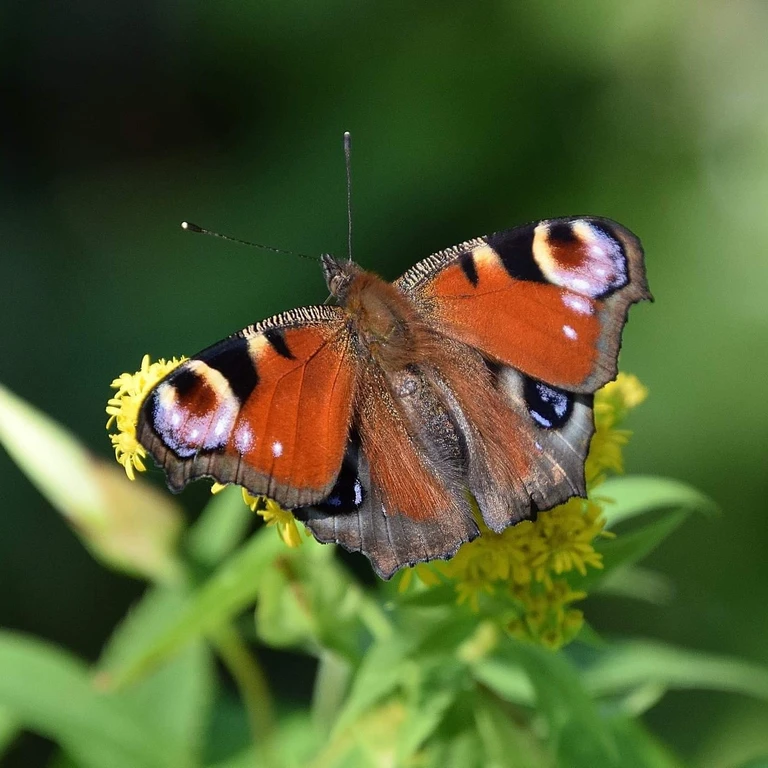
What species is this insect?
Aglais io
